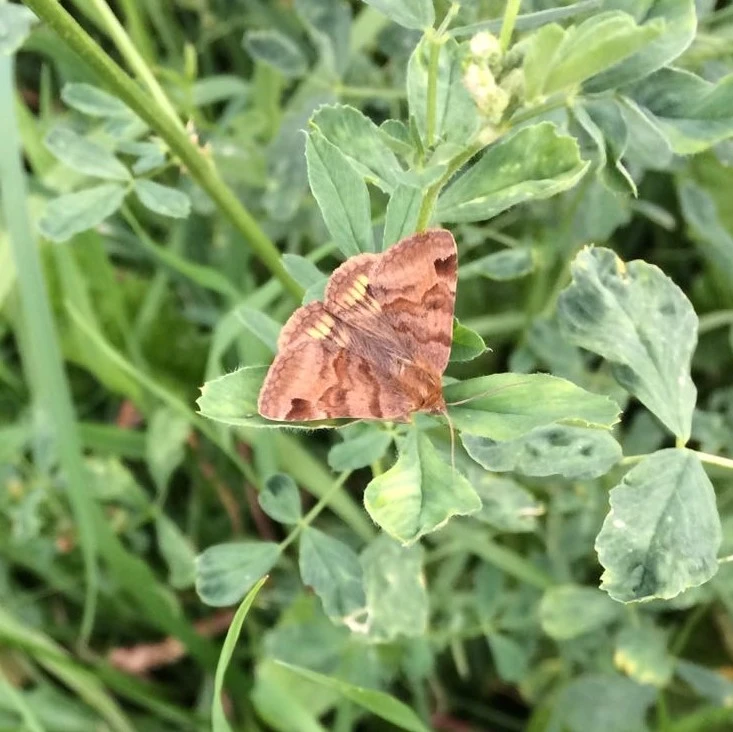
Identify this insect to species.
Euclidia glyphica
